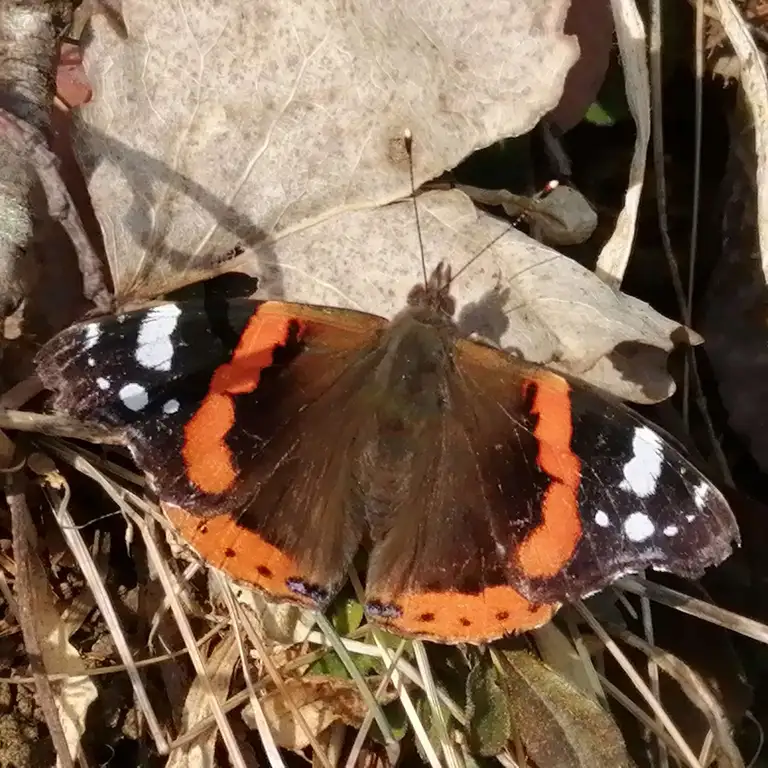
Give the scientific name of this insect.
Vanessa atalanta
